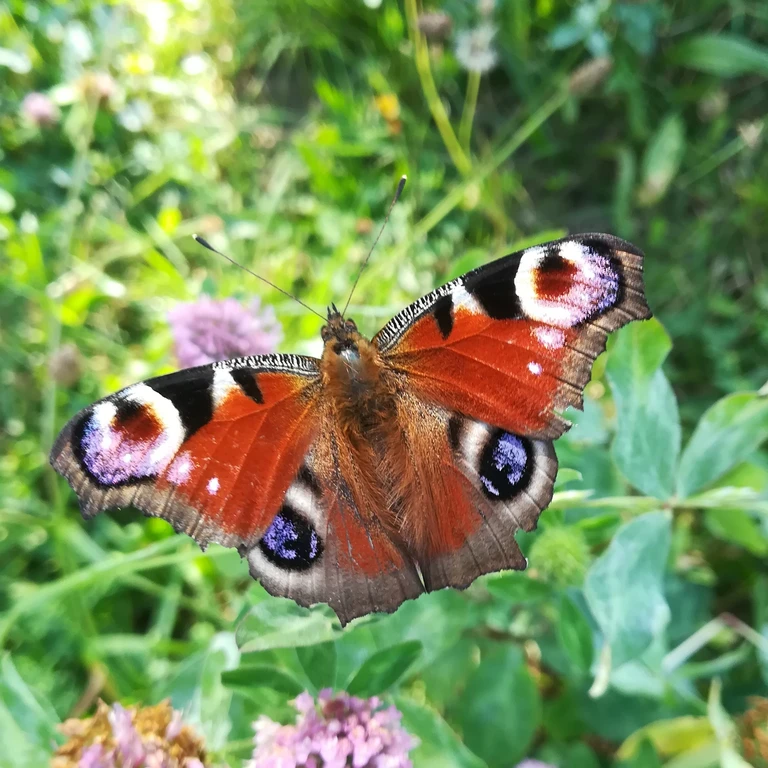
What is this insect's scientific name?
Aglais io
